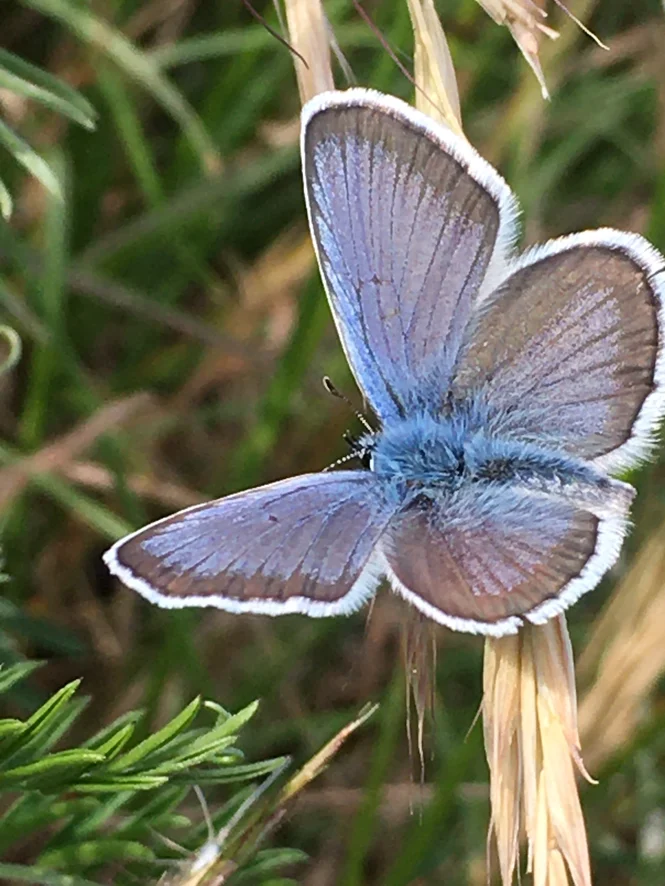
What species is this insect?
Plebejus argus
